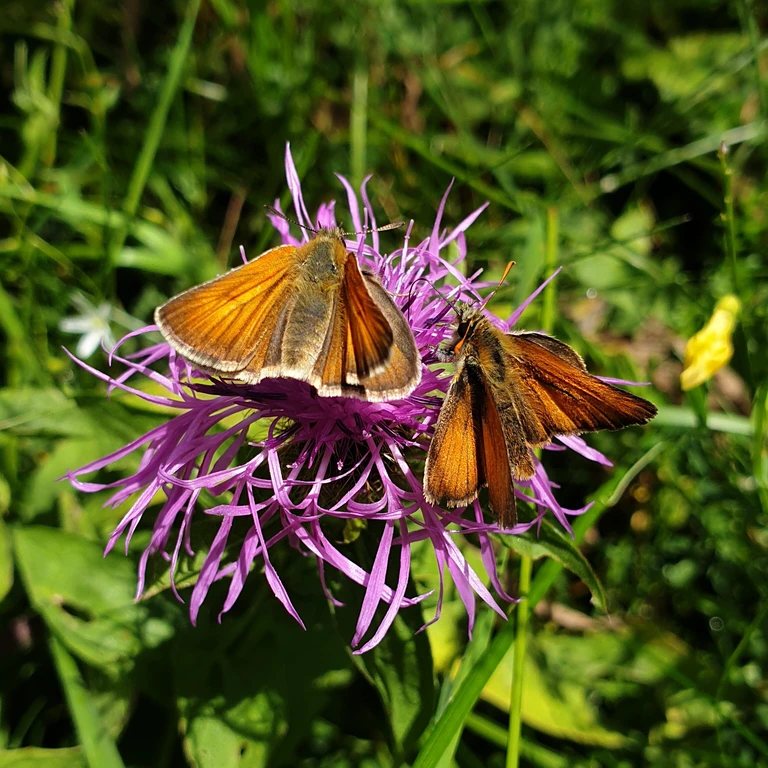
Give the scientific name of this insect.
Thymelicus sylvestris
